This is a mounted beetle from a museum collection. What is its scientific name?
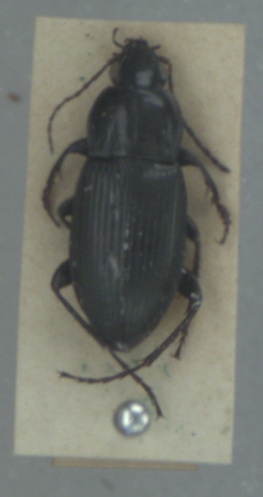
Poecilus versicolor
